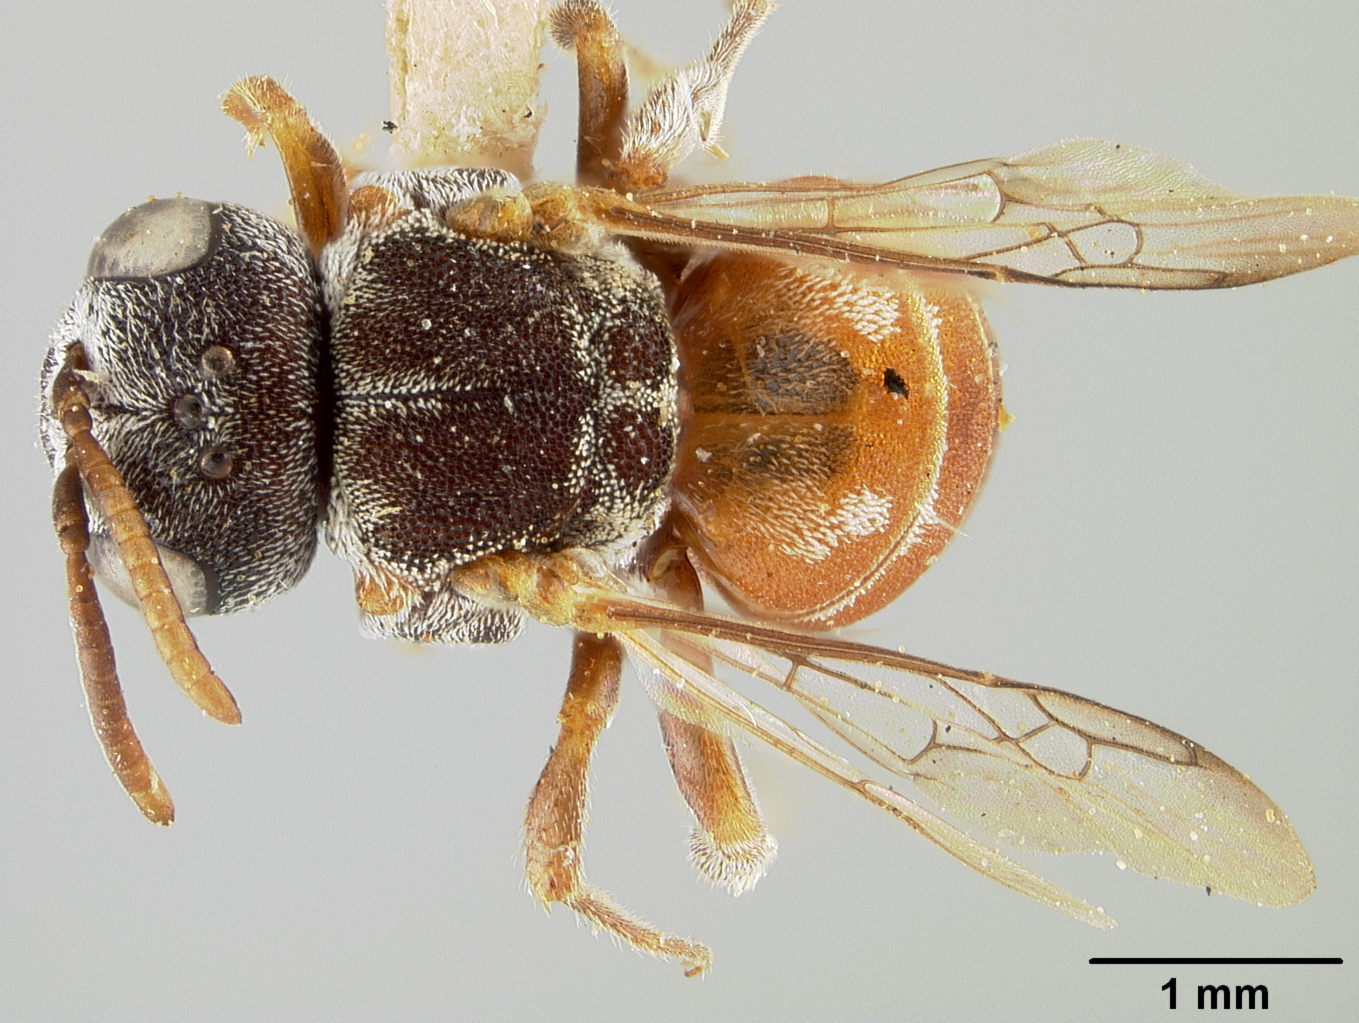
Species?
Holcopasites texanus
